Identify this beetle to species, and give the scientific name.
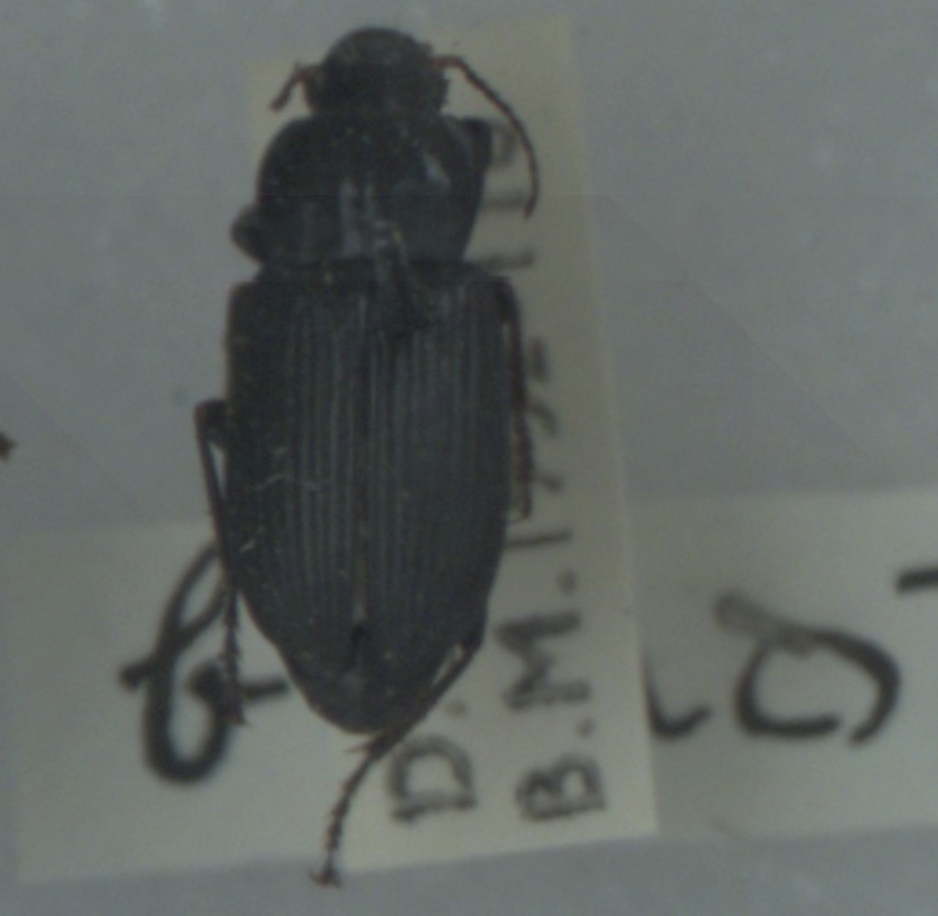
Anisodactylus binotatus
